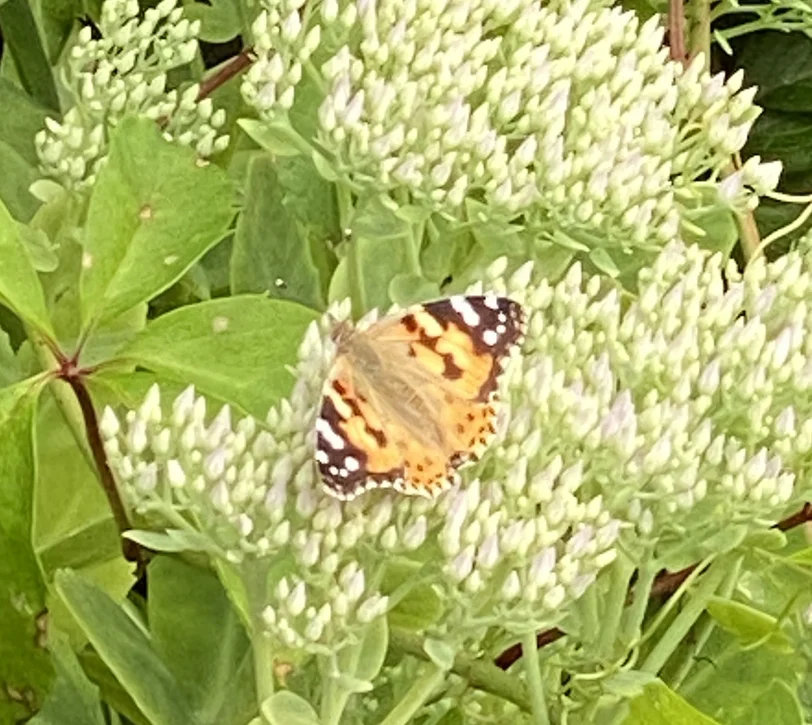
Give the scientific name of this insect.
Vanessa cardui
